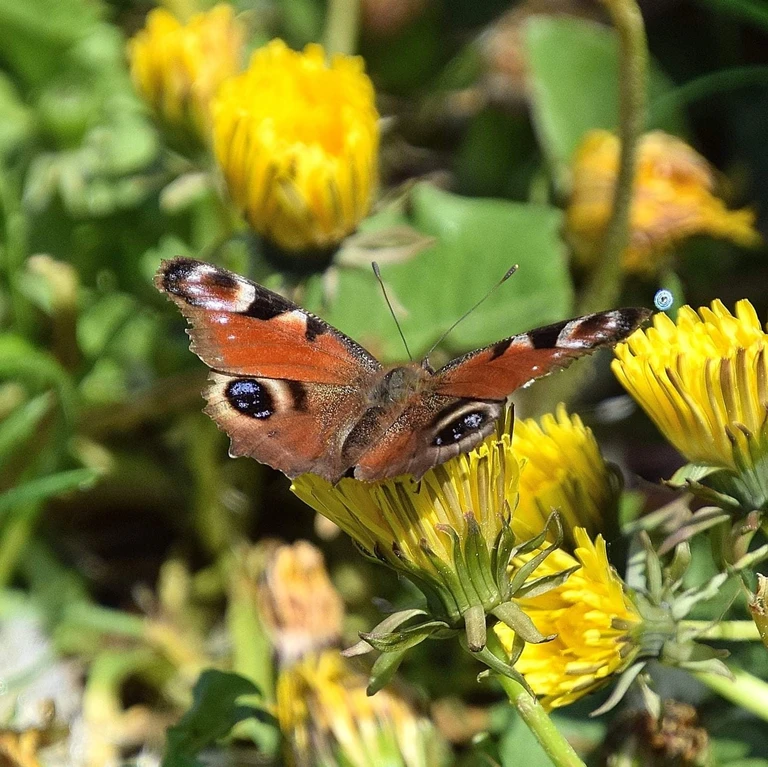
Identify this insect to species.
Aglais io
